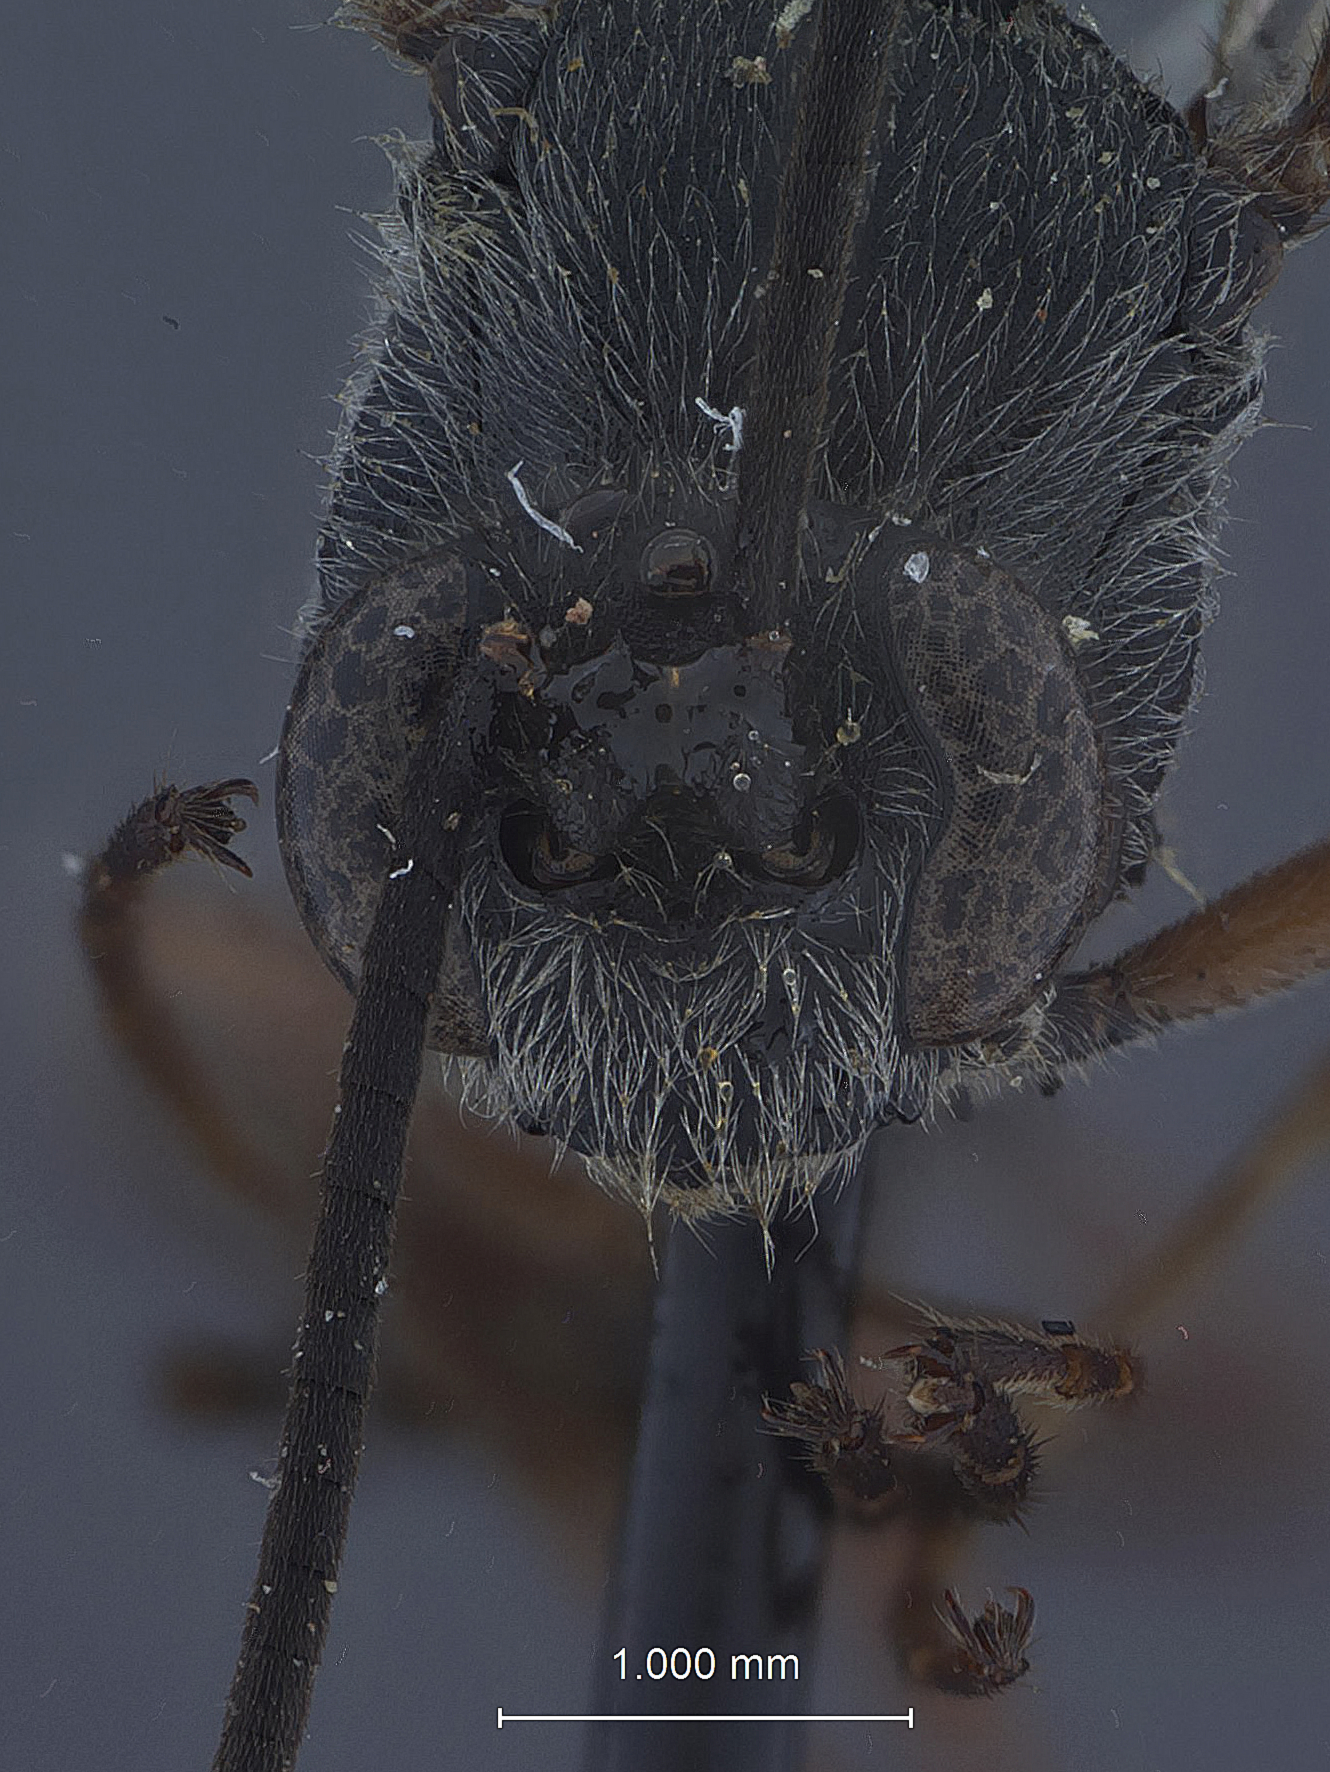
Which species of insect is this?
Anisitsia tincochacae
